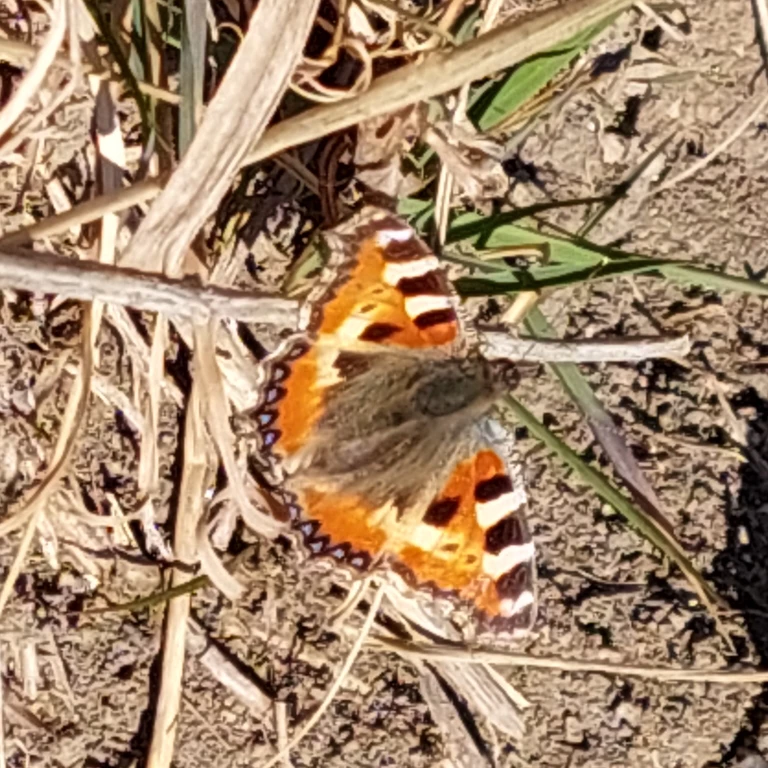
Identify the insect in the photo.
Aglais urticae
